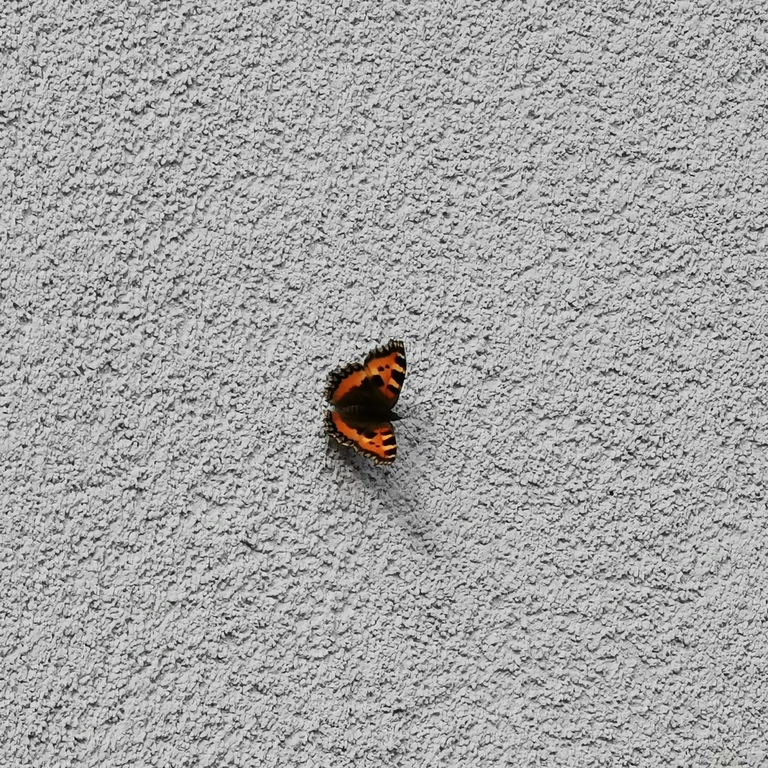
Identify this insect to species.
Aglais urticae
